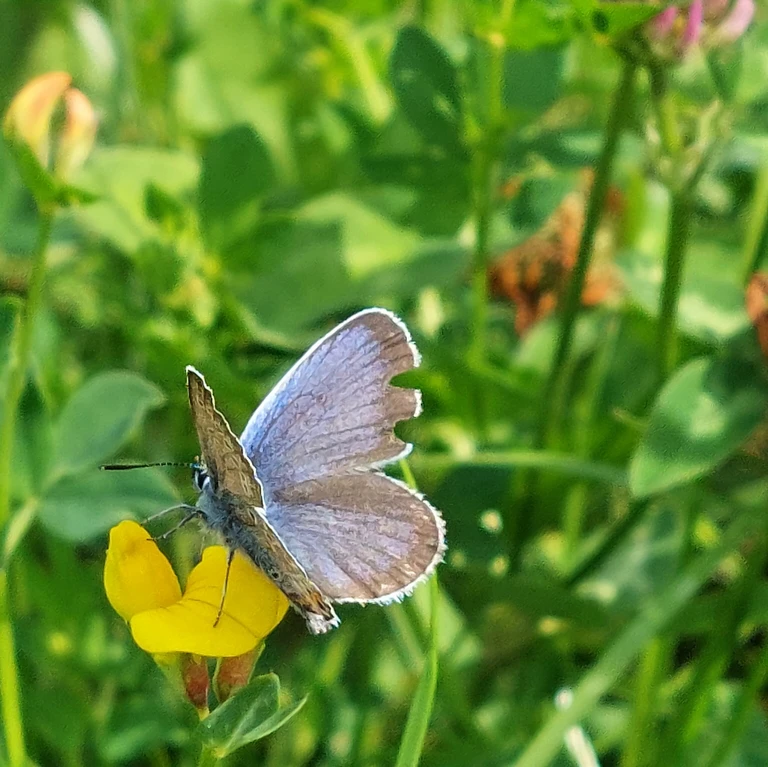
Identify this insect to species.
Plebejus argus
